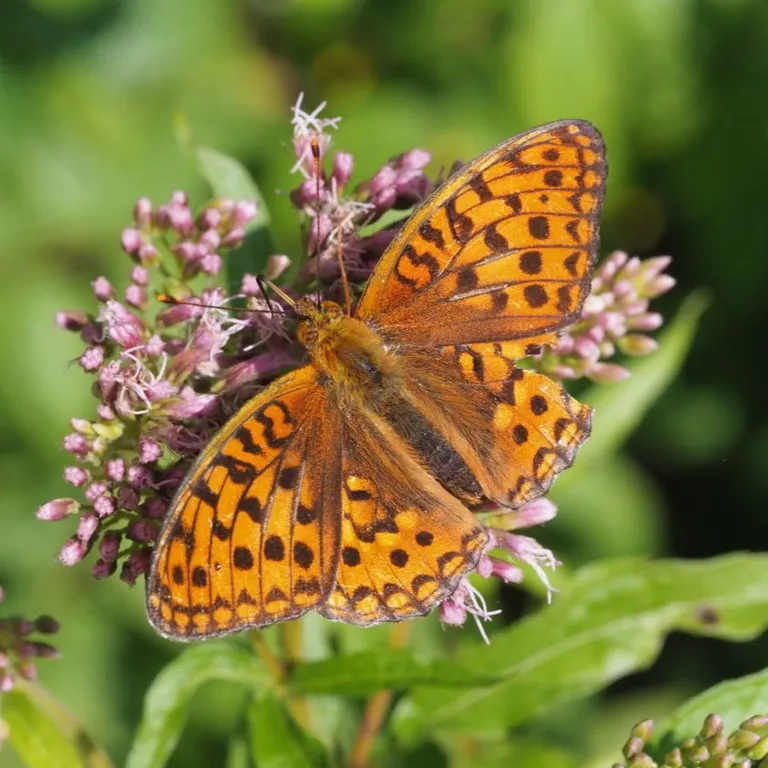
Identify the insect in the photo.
Fabriciana adippe
